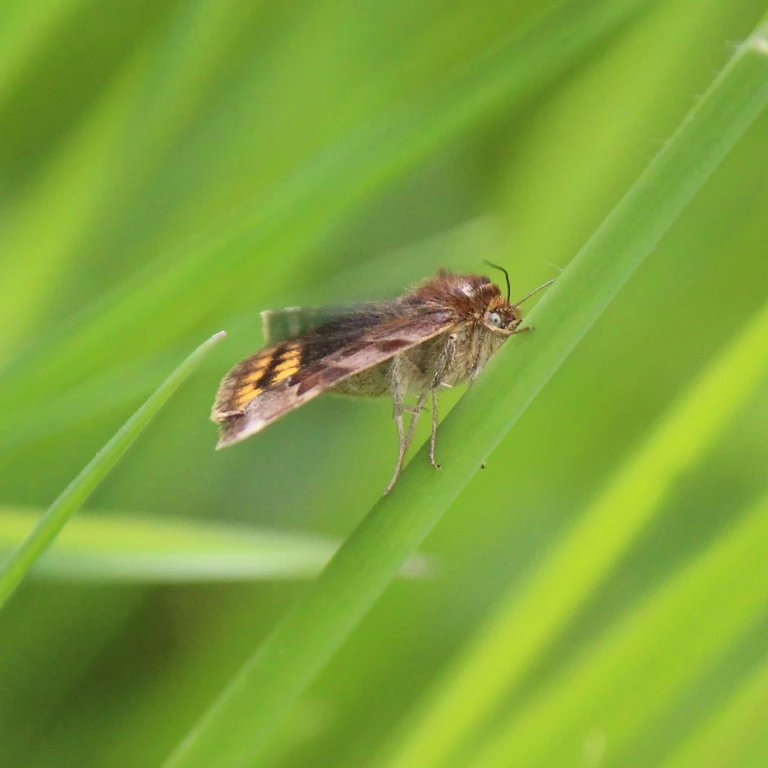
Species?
Euclidia glyphica
